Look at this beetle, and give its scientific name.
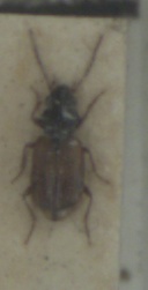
Bembidion ephippium
